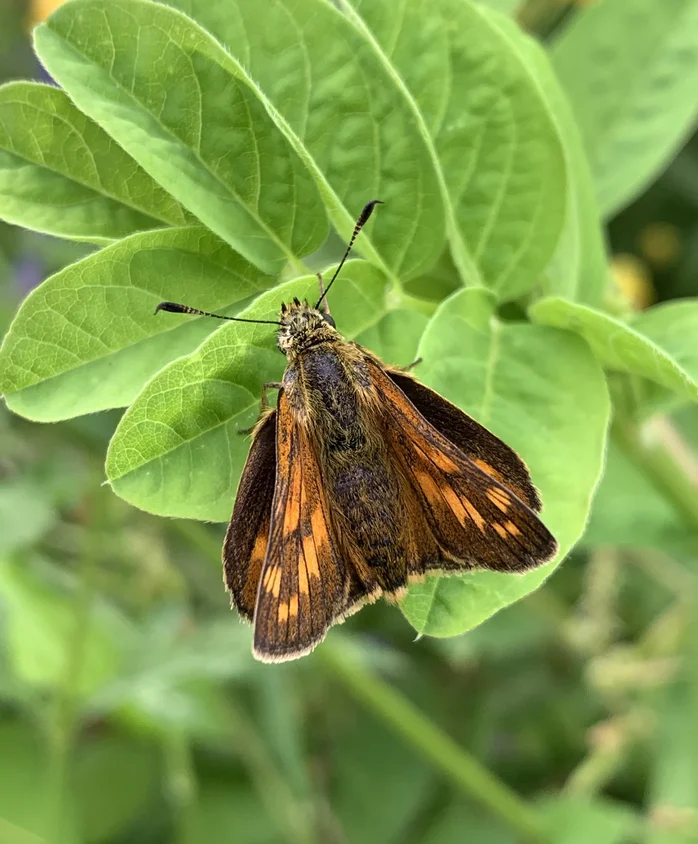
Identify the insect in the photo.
Ochlodes sylvanus (also Ochlodes venata)
